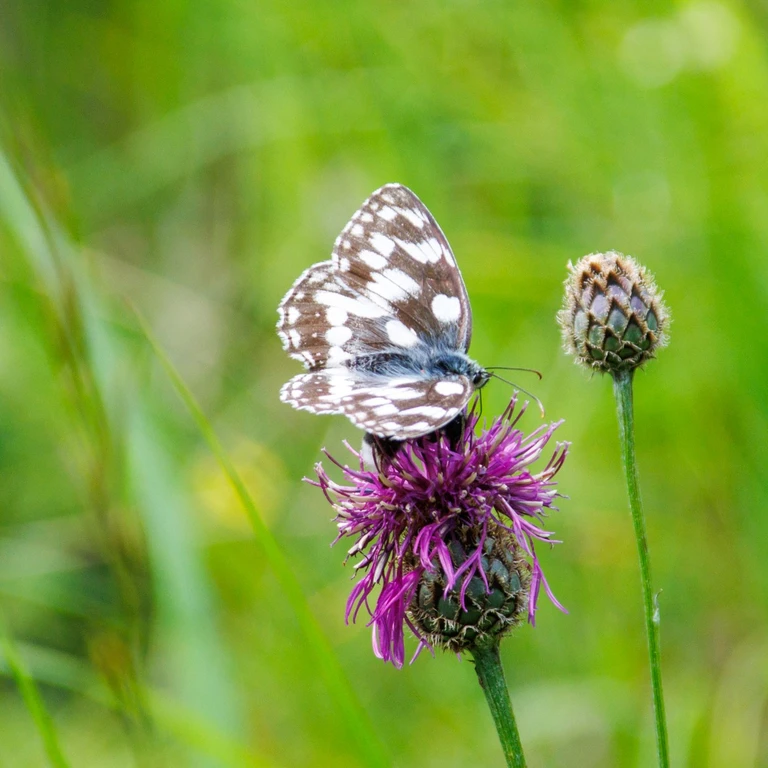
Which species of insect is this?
Melanargia galathea
